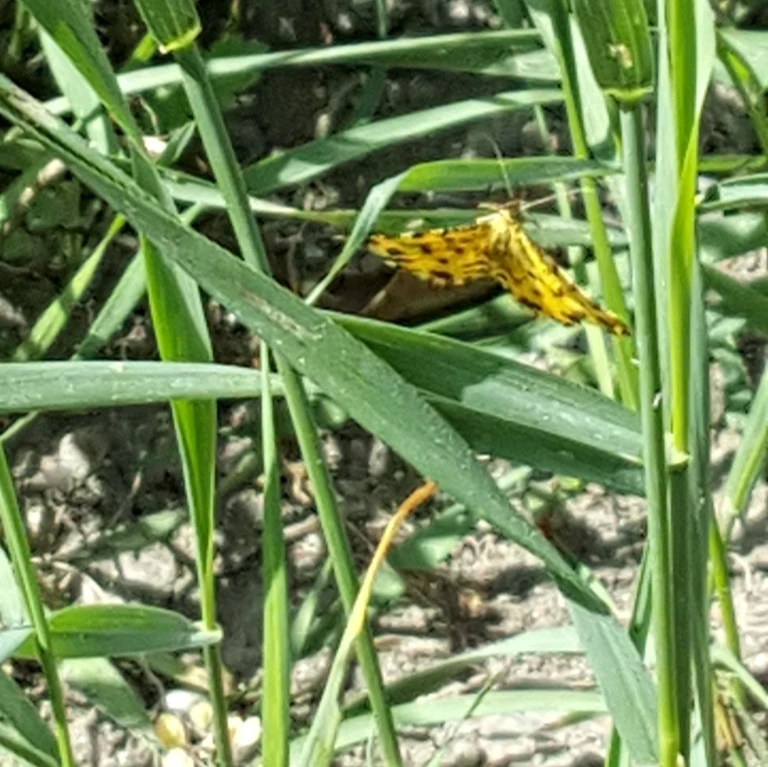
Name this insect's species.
Pseudopanthera macularia
